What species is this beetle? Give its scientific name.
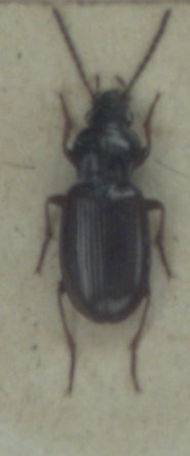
Pterostichus strenuus
